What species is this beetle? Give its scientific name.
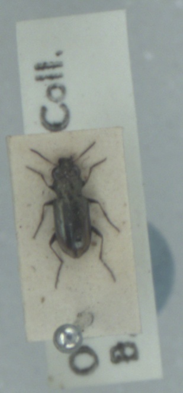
Notiophilus substriatus
